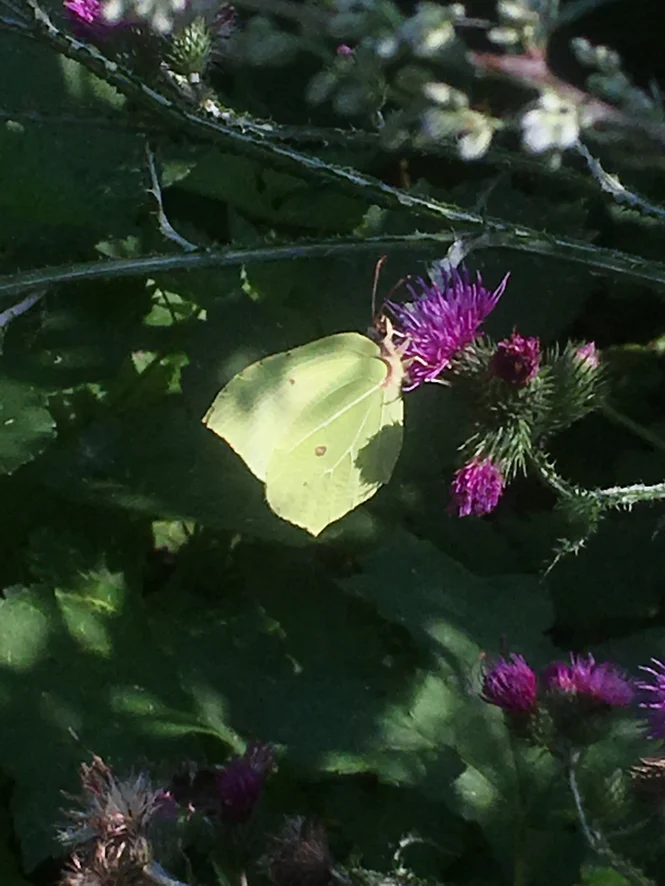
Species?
Gonepteryx rhamni
